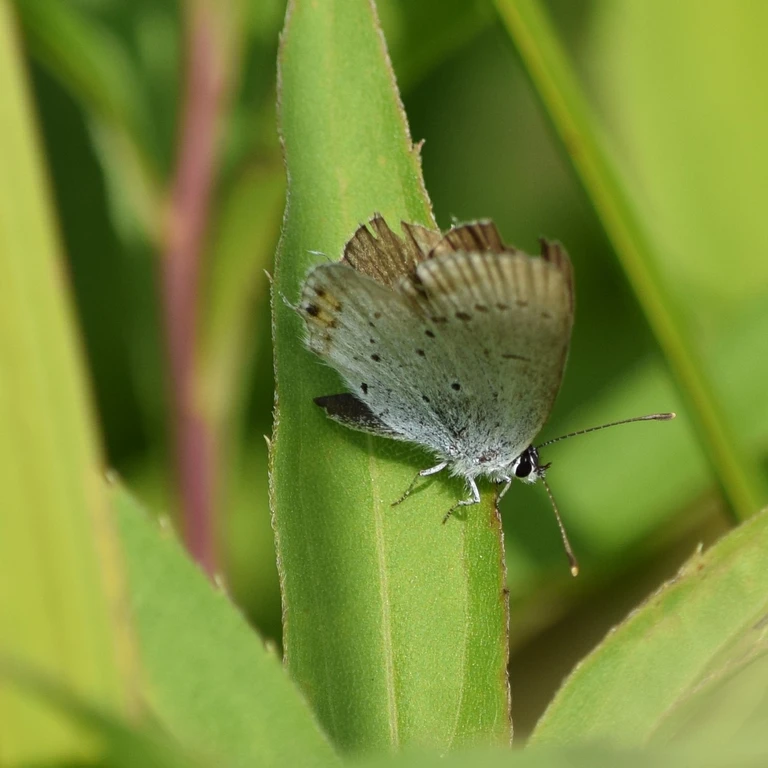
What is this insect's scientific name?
Cupido argiades (also Elkalyce argiades)
